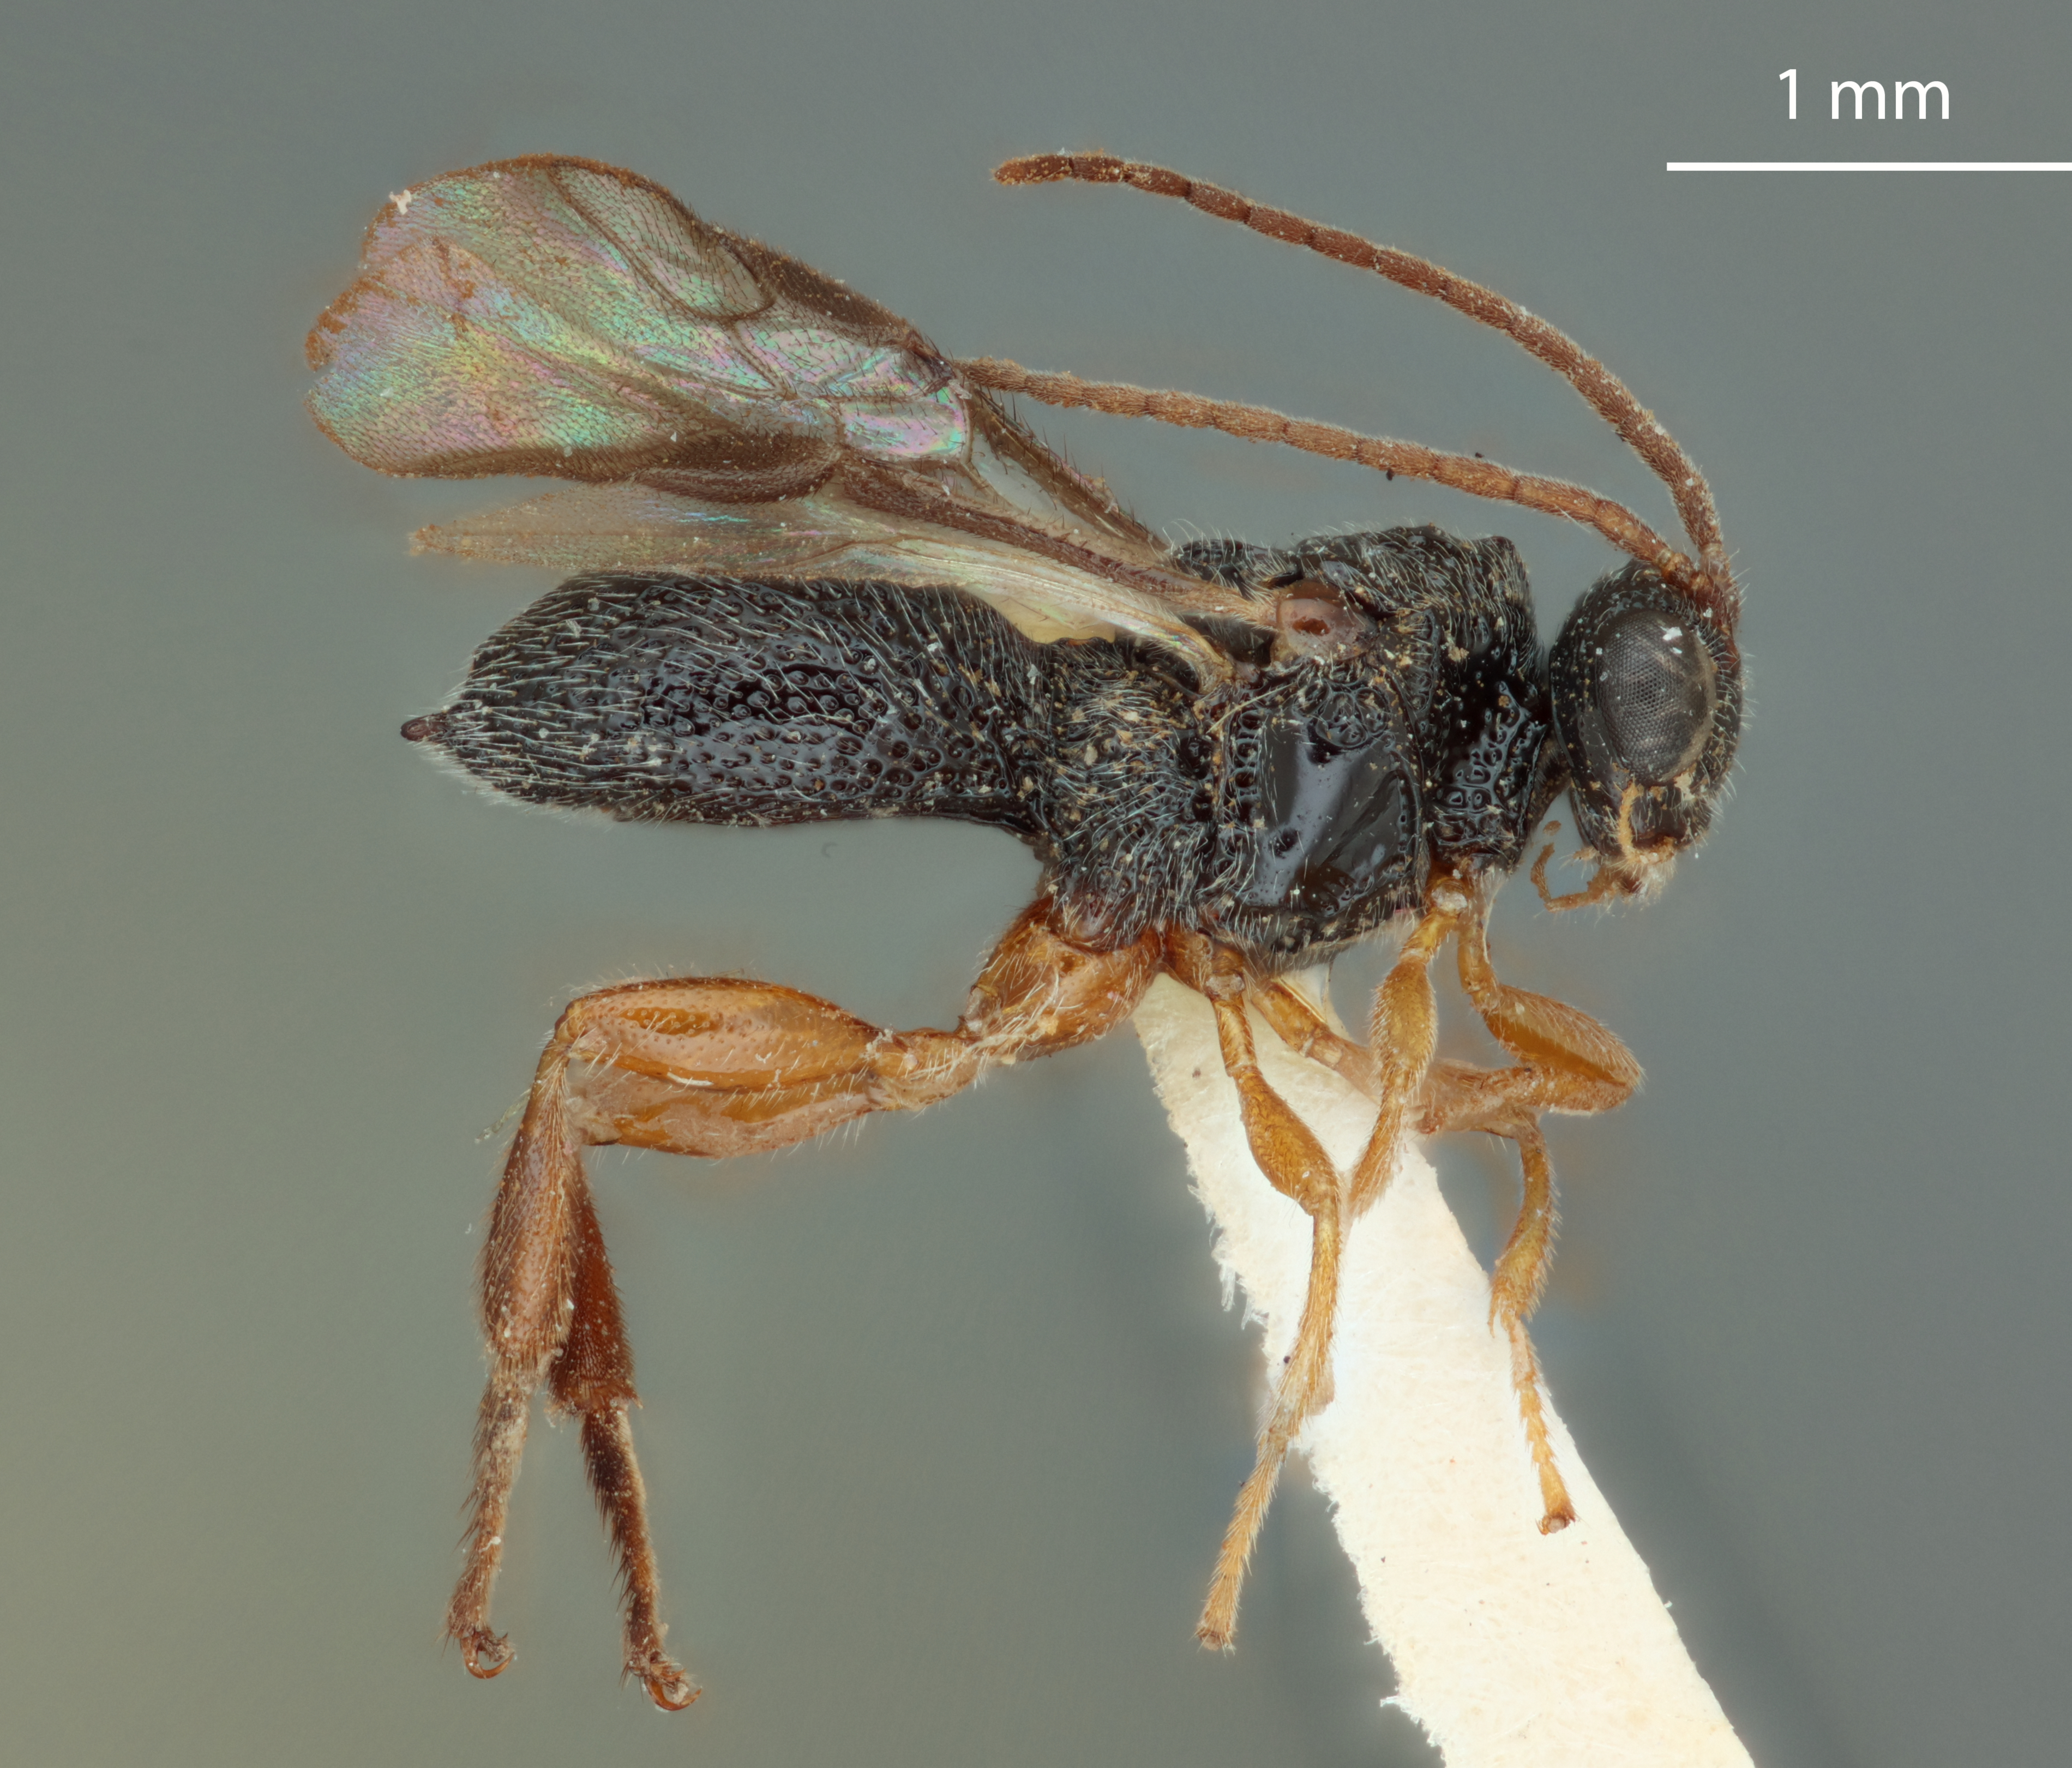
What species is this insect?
Urosigalphus tamaulipas
